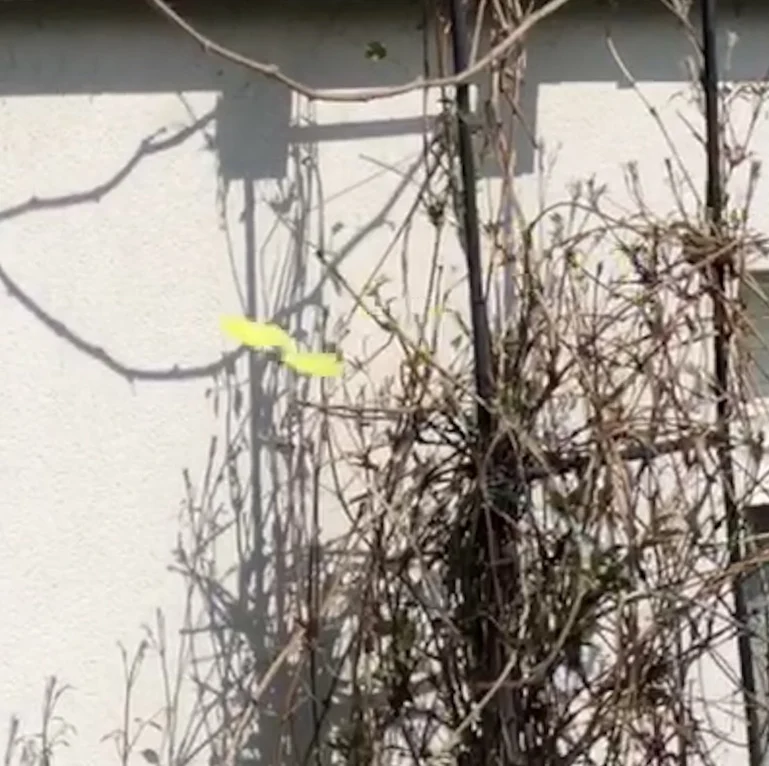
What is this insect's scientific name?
Gonepteryx rhamni
